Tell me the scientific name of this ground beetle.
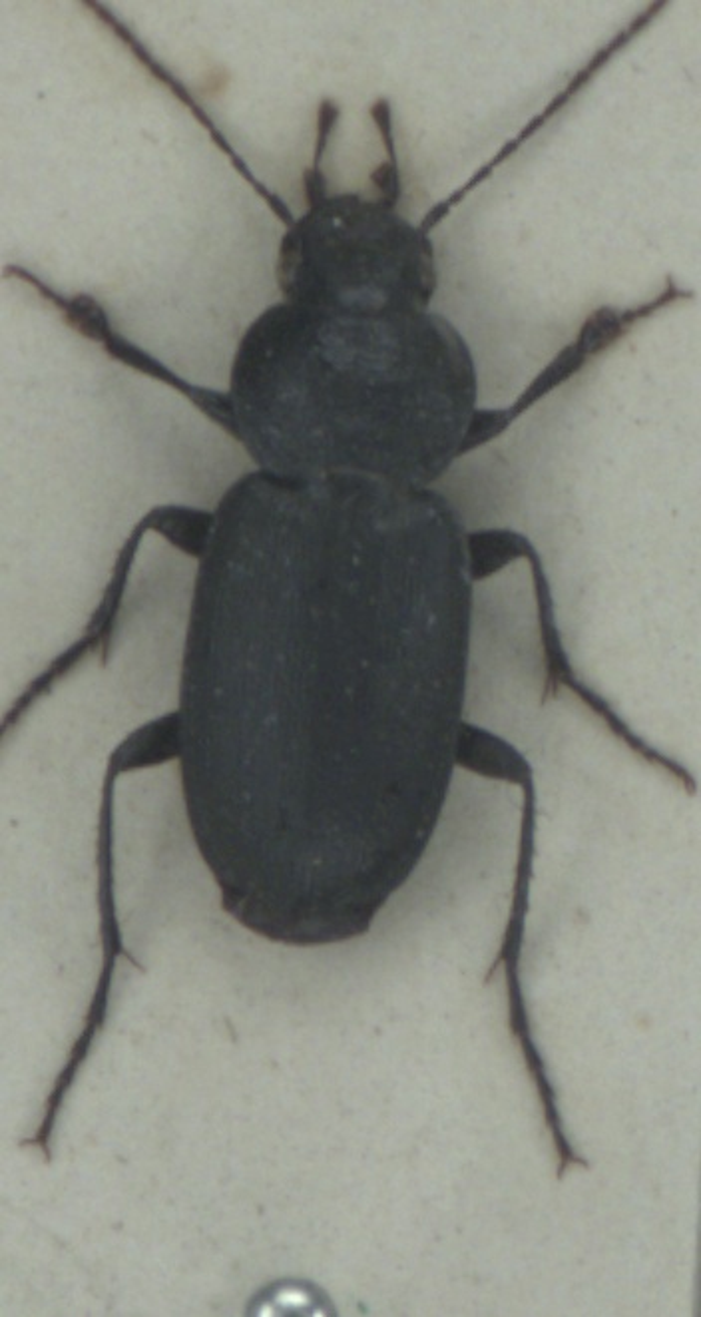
Licinus depressus
